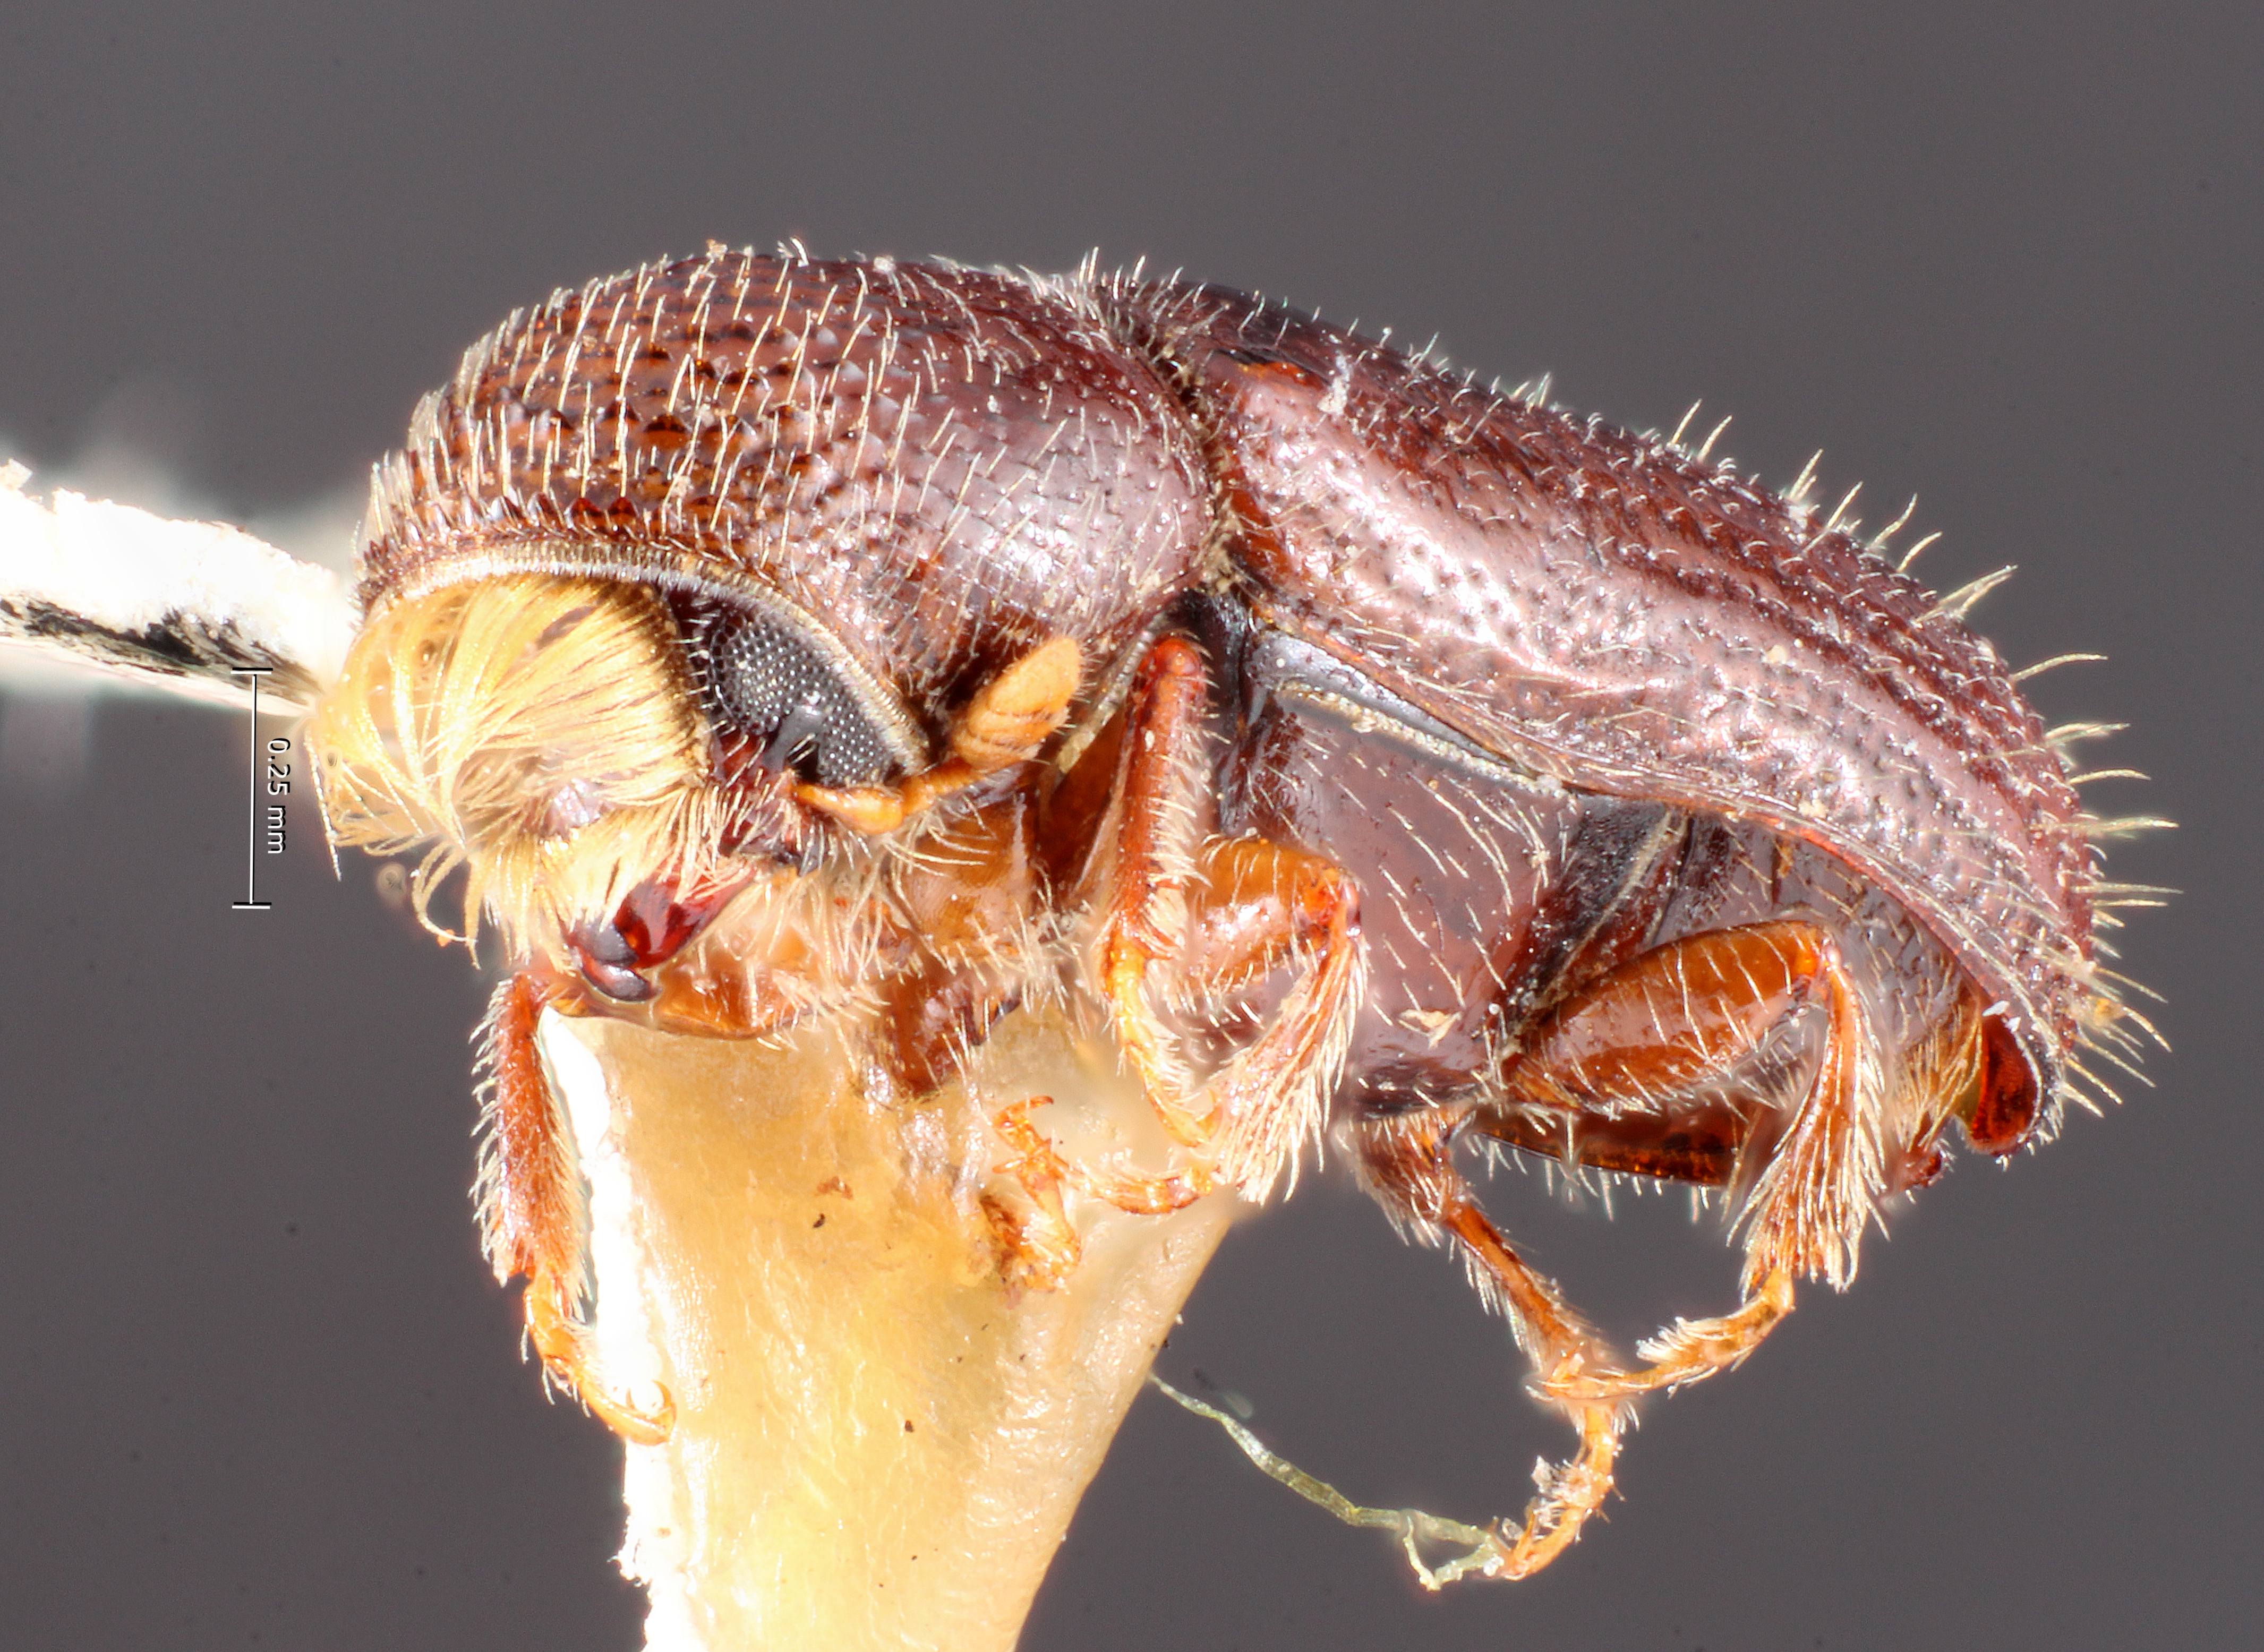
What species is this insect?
Pityophthorus blackmani
